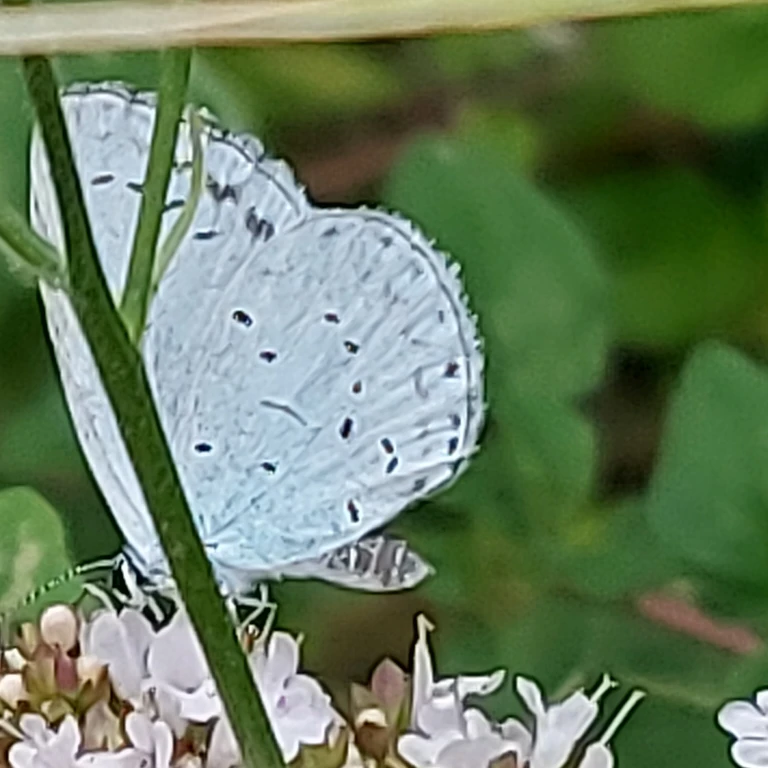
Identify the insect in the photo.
Celastrina argiolus
